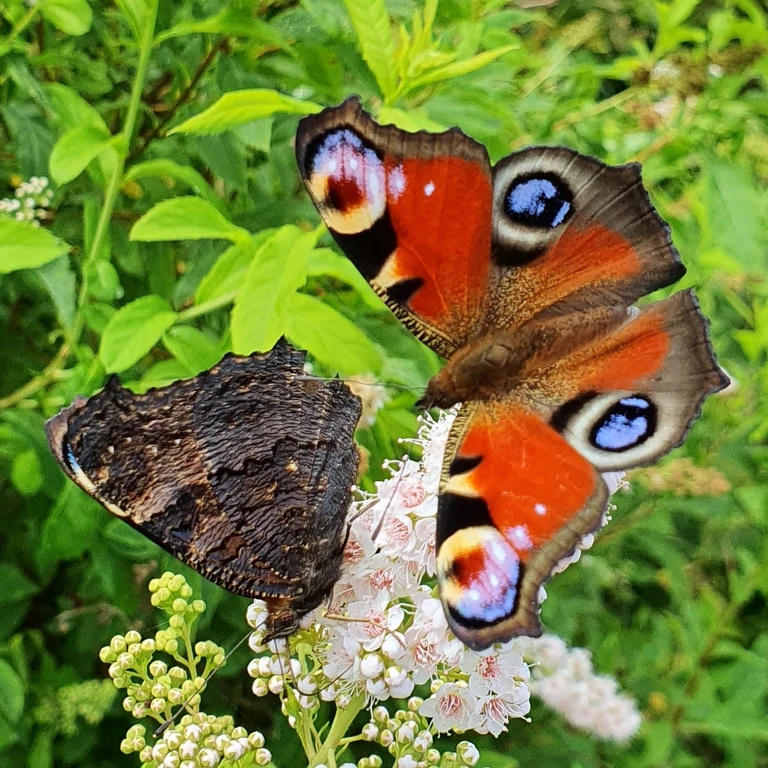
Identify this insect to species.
Aglais io
